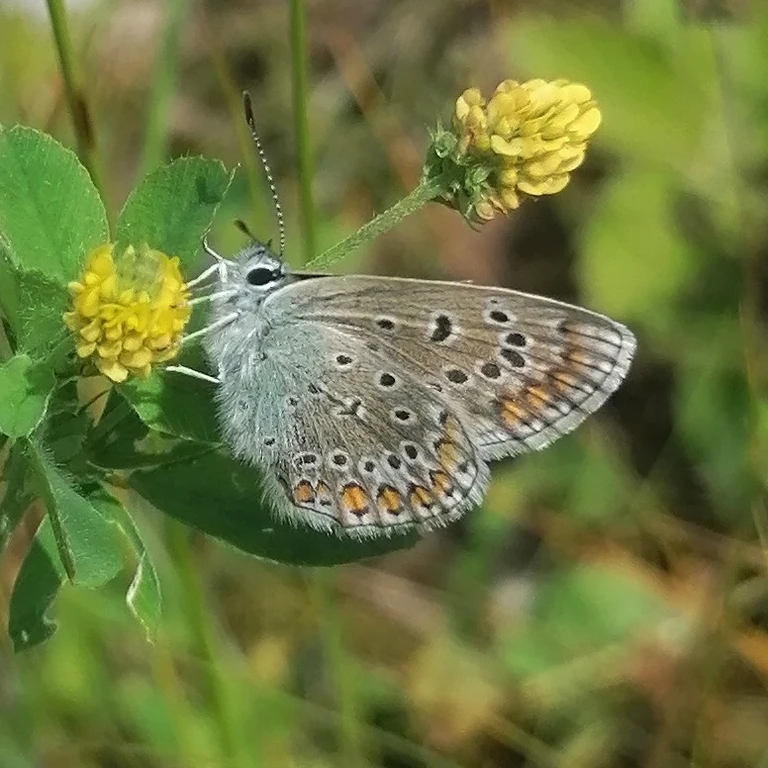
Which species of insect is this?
Polyommatus icarus
